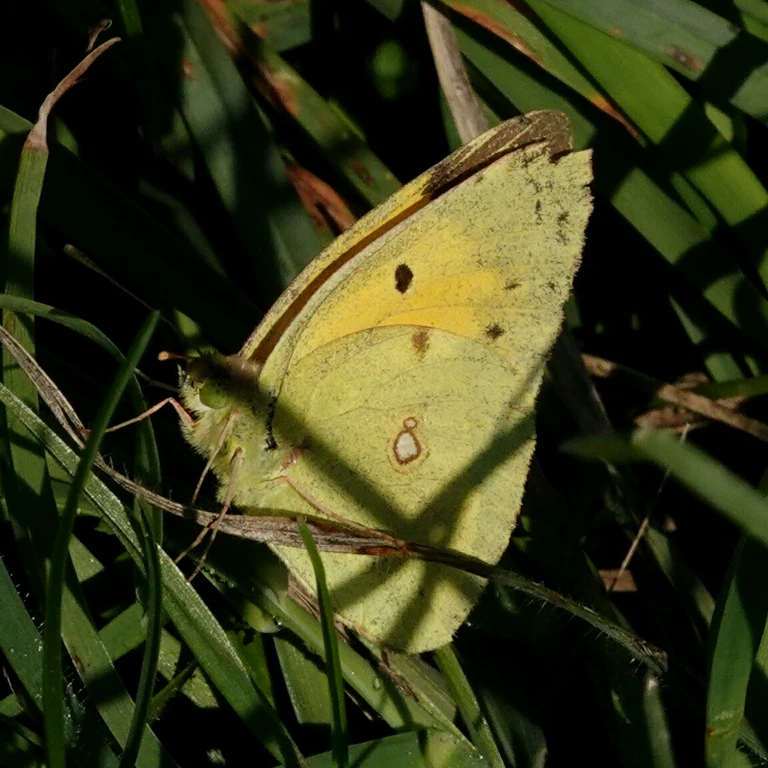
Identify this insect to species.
Colias croceus
